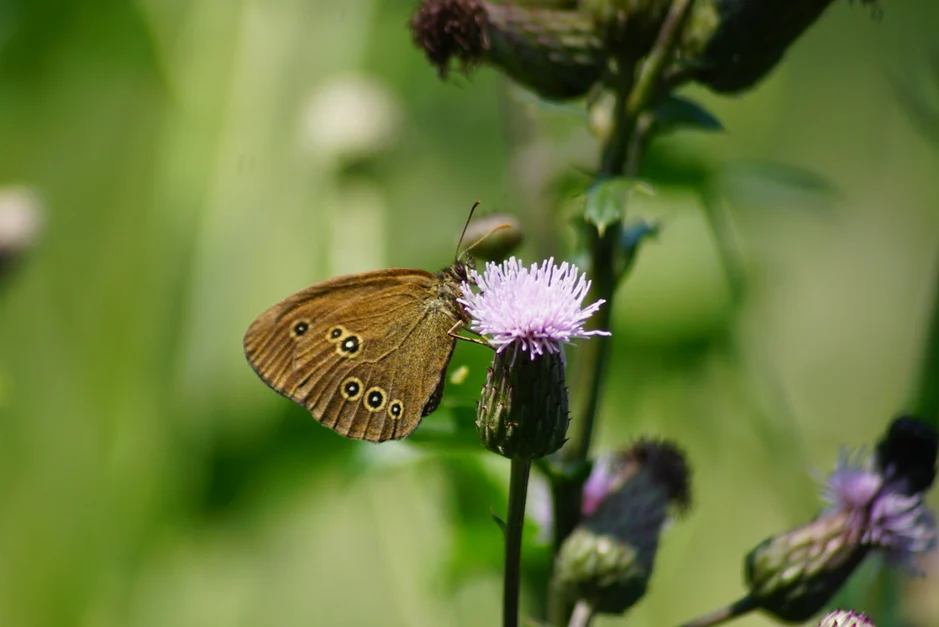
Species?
Aphantopus hyperantus
